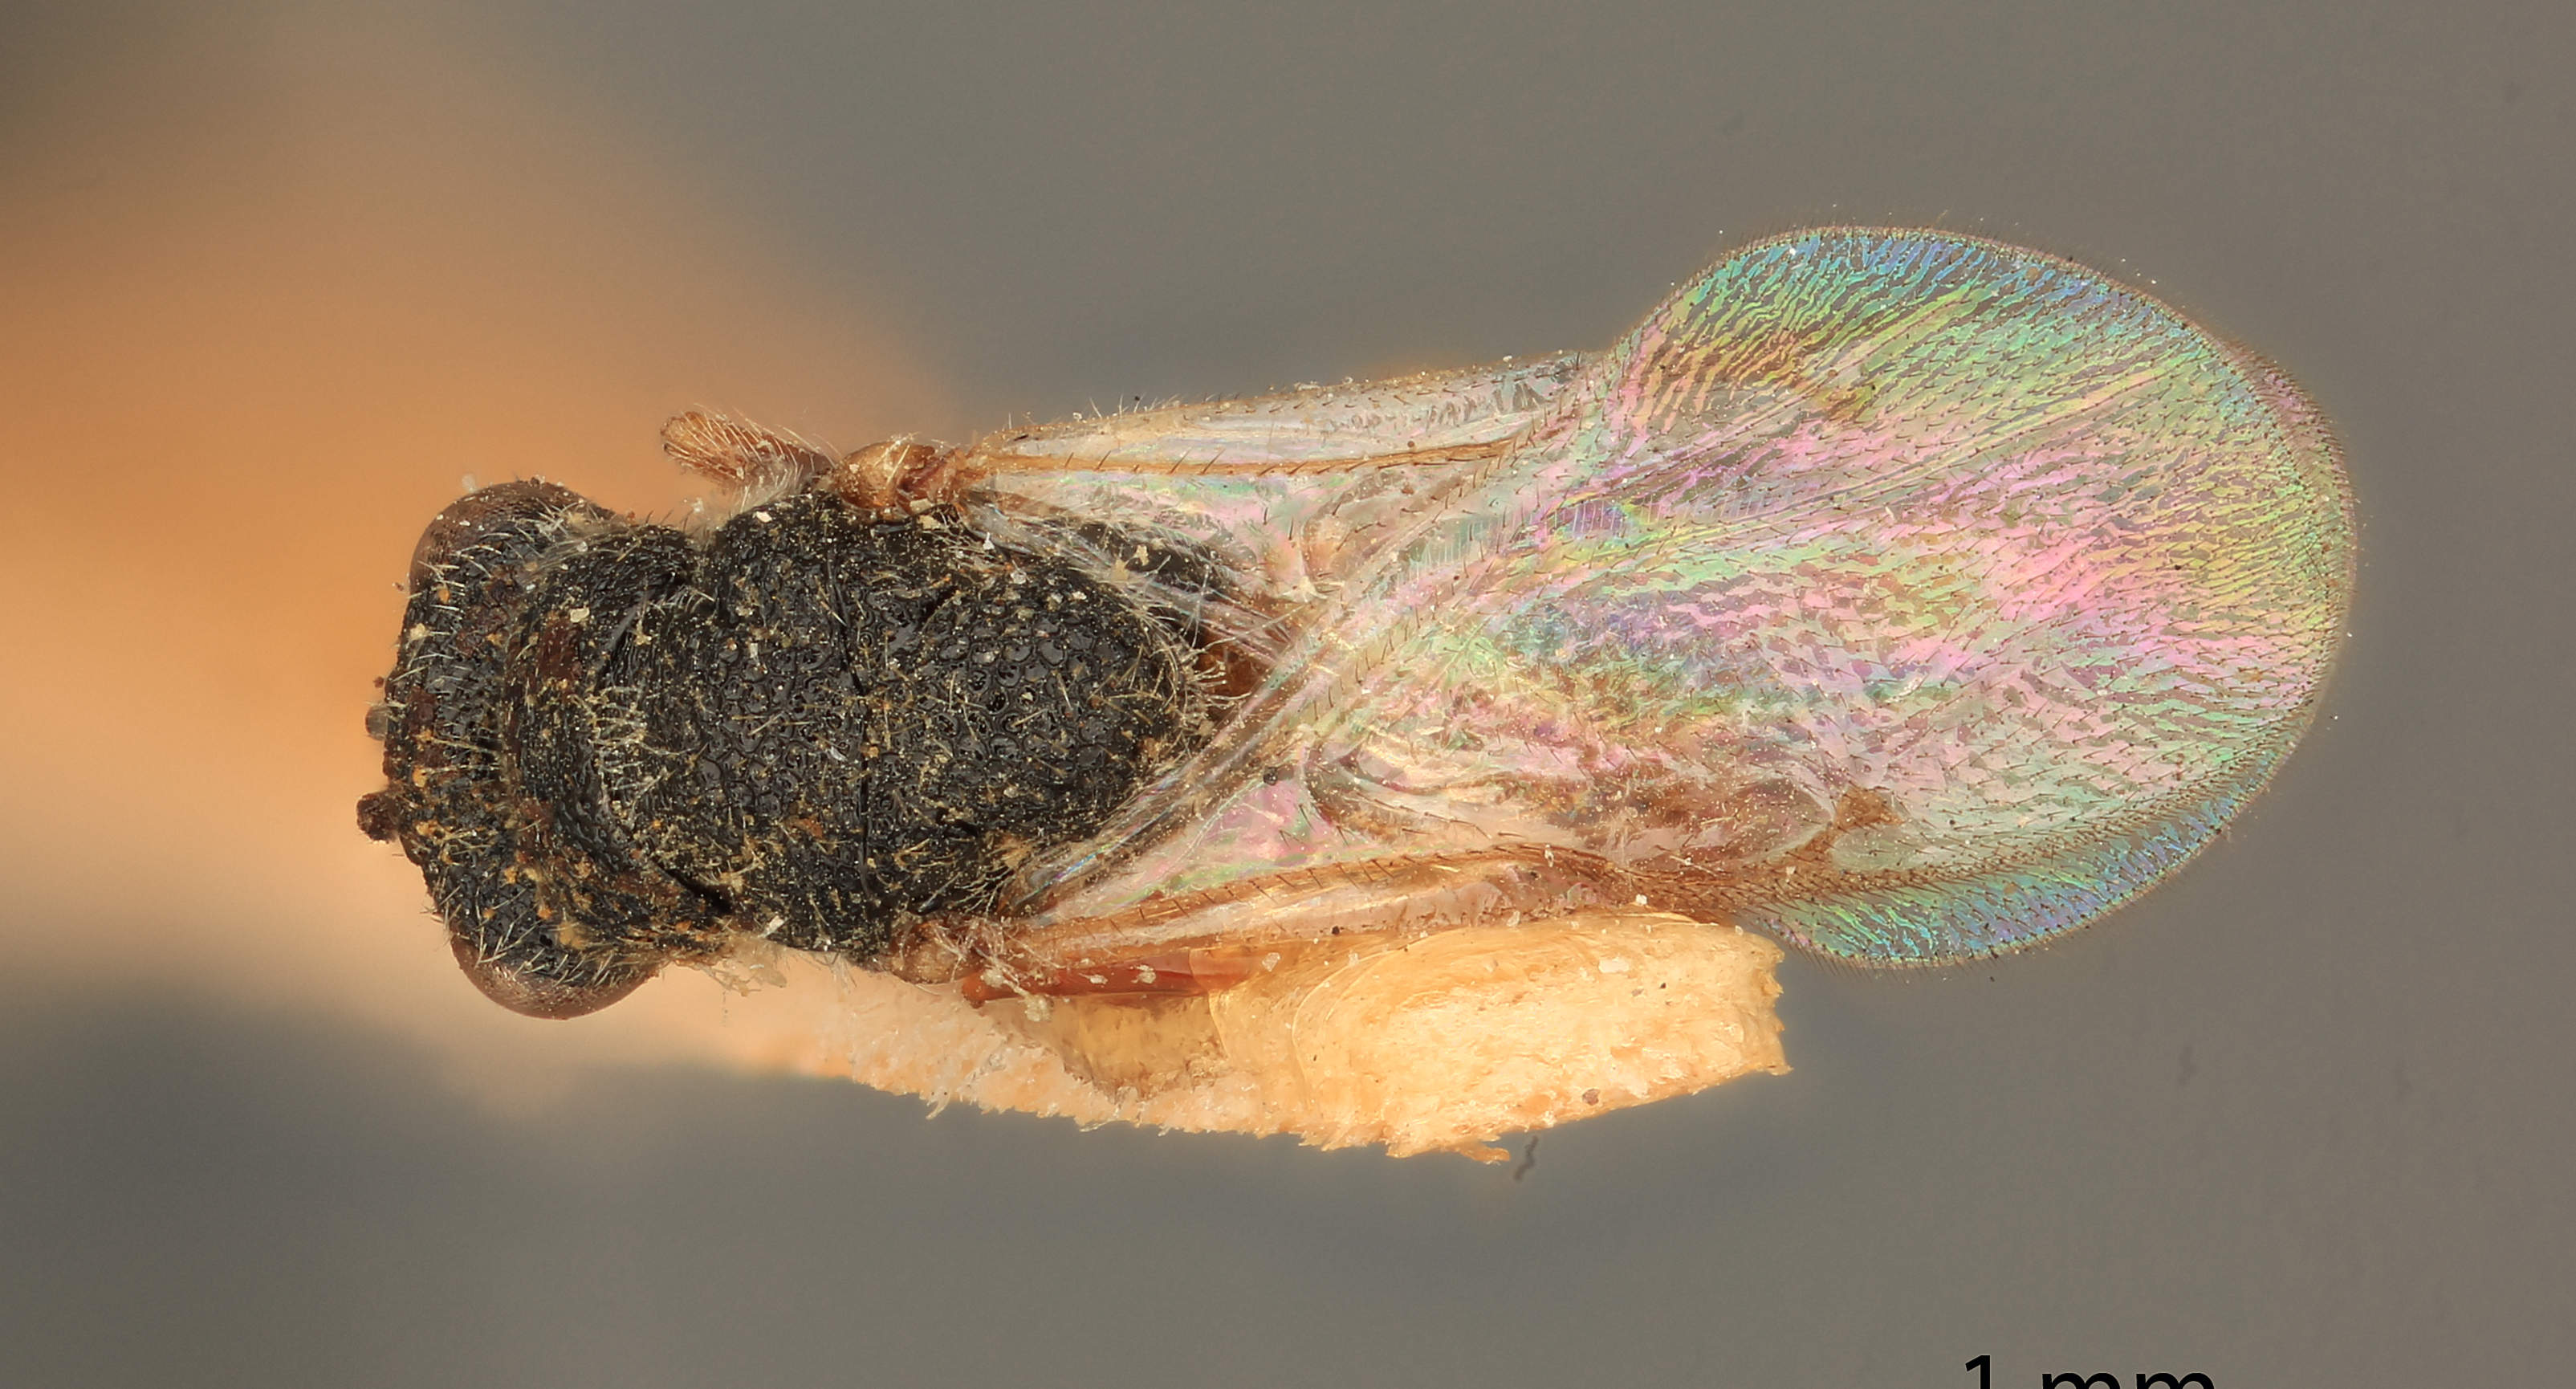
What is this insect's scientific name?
Eurytoma imago
